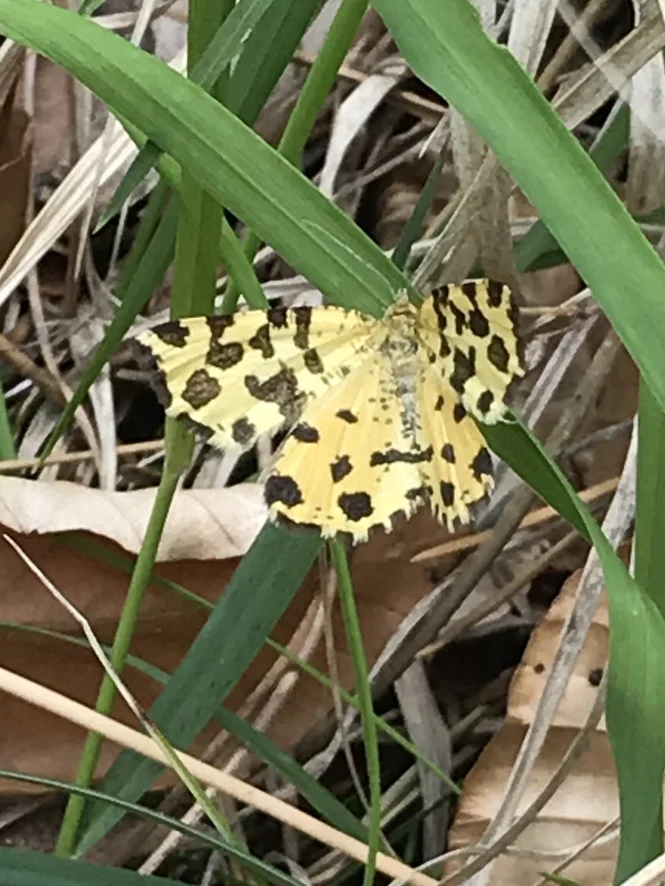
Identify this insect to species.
Pseudopanthera macularia
